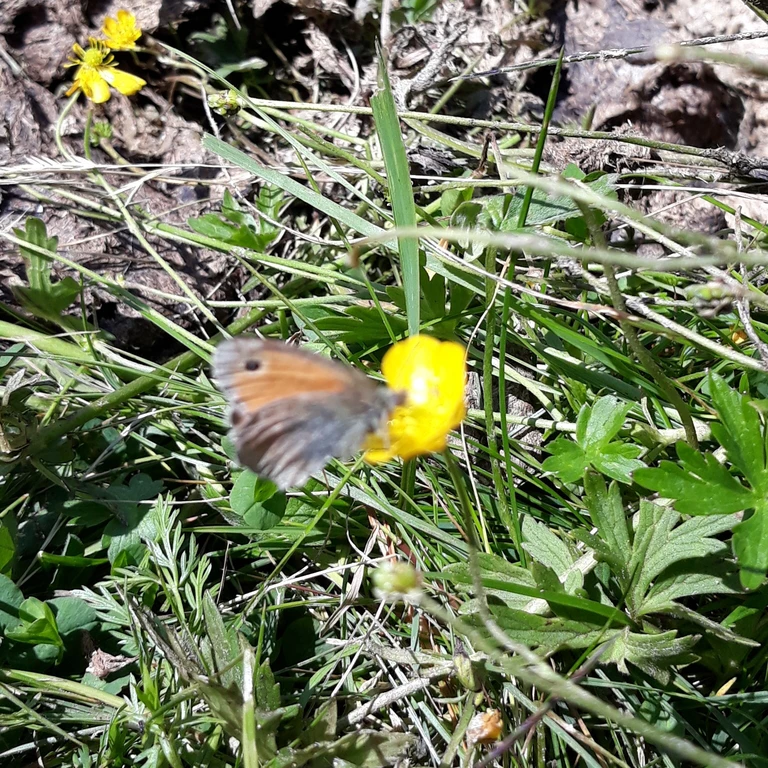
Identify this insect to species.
Coenonympha pamphilus
